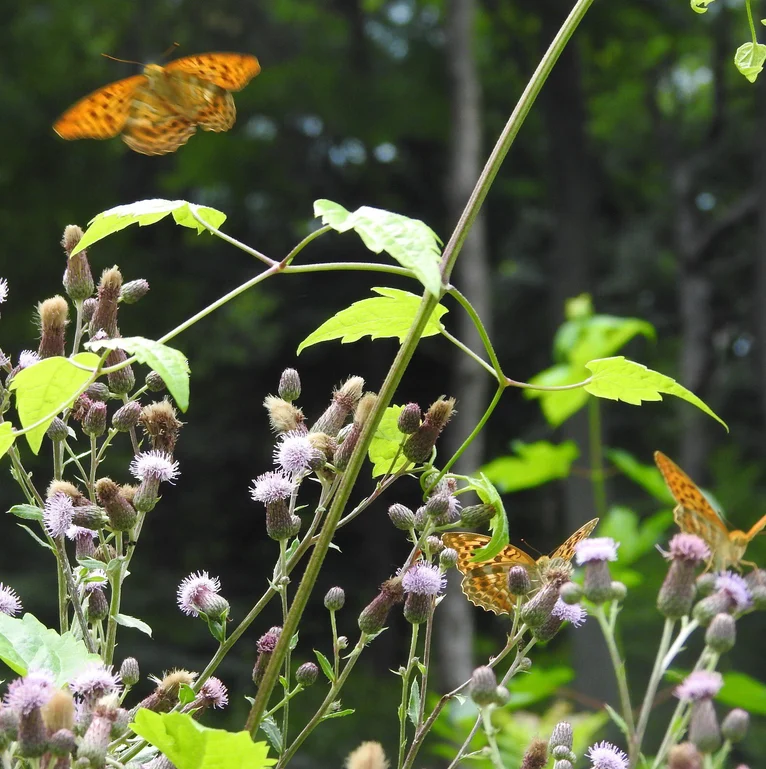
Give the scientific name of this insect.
Argynnis paphia
